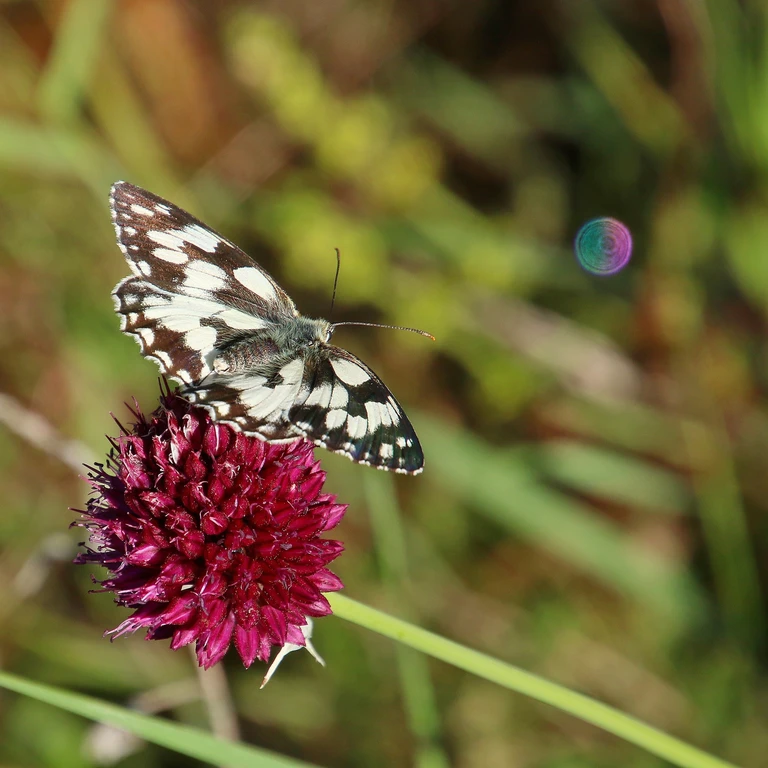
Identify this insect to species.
Melanargia galathea
